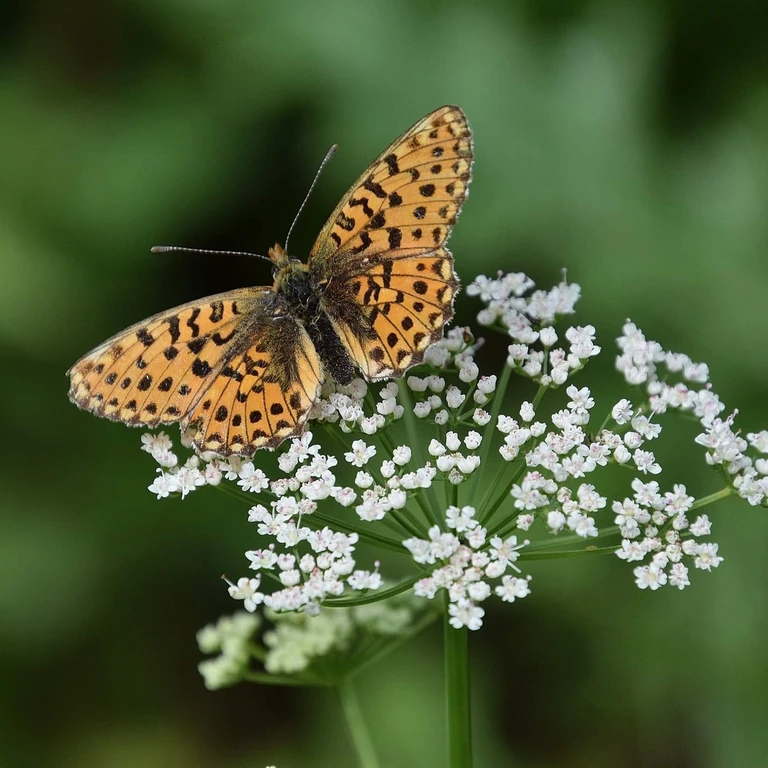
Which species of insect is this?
Boloria euphrosyne (also Clossiana euphrosyne)
